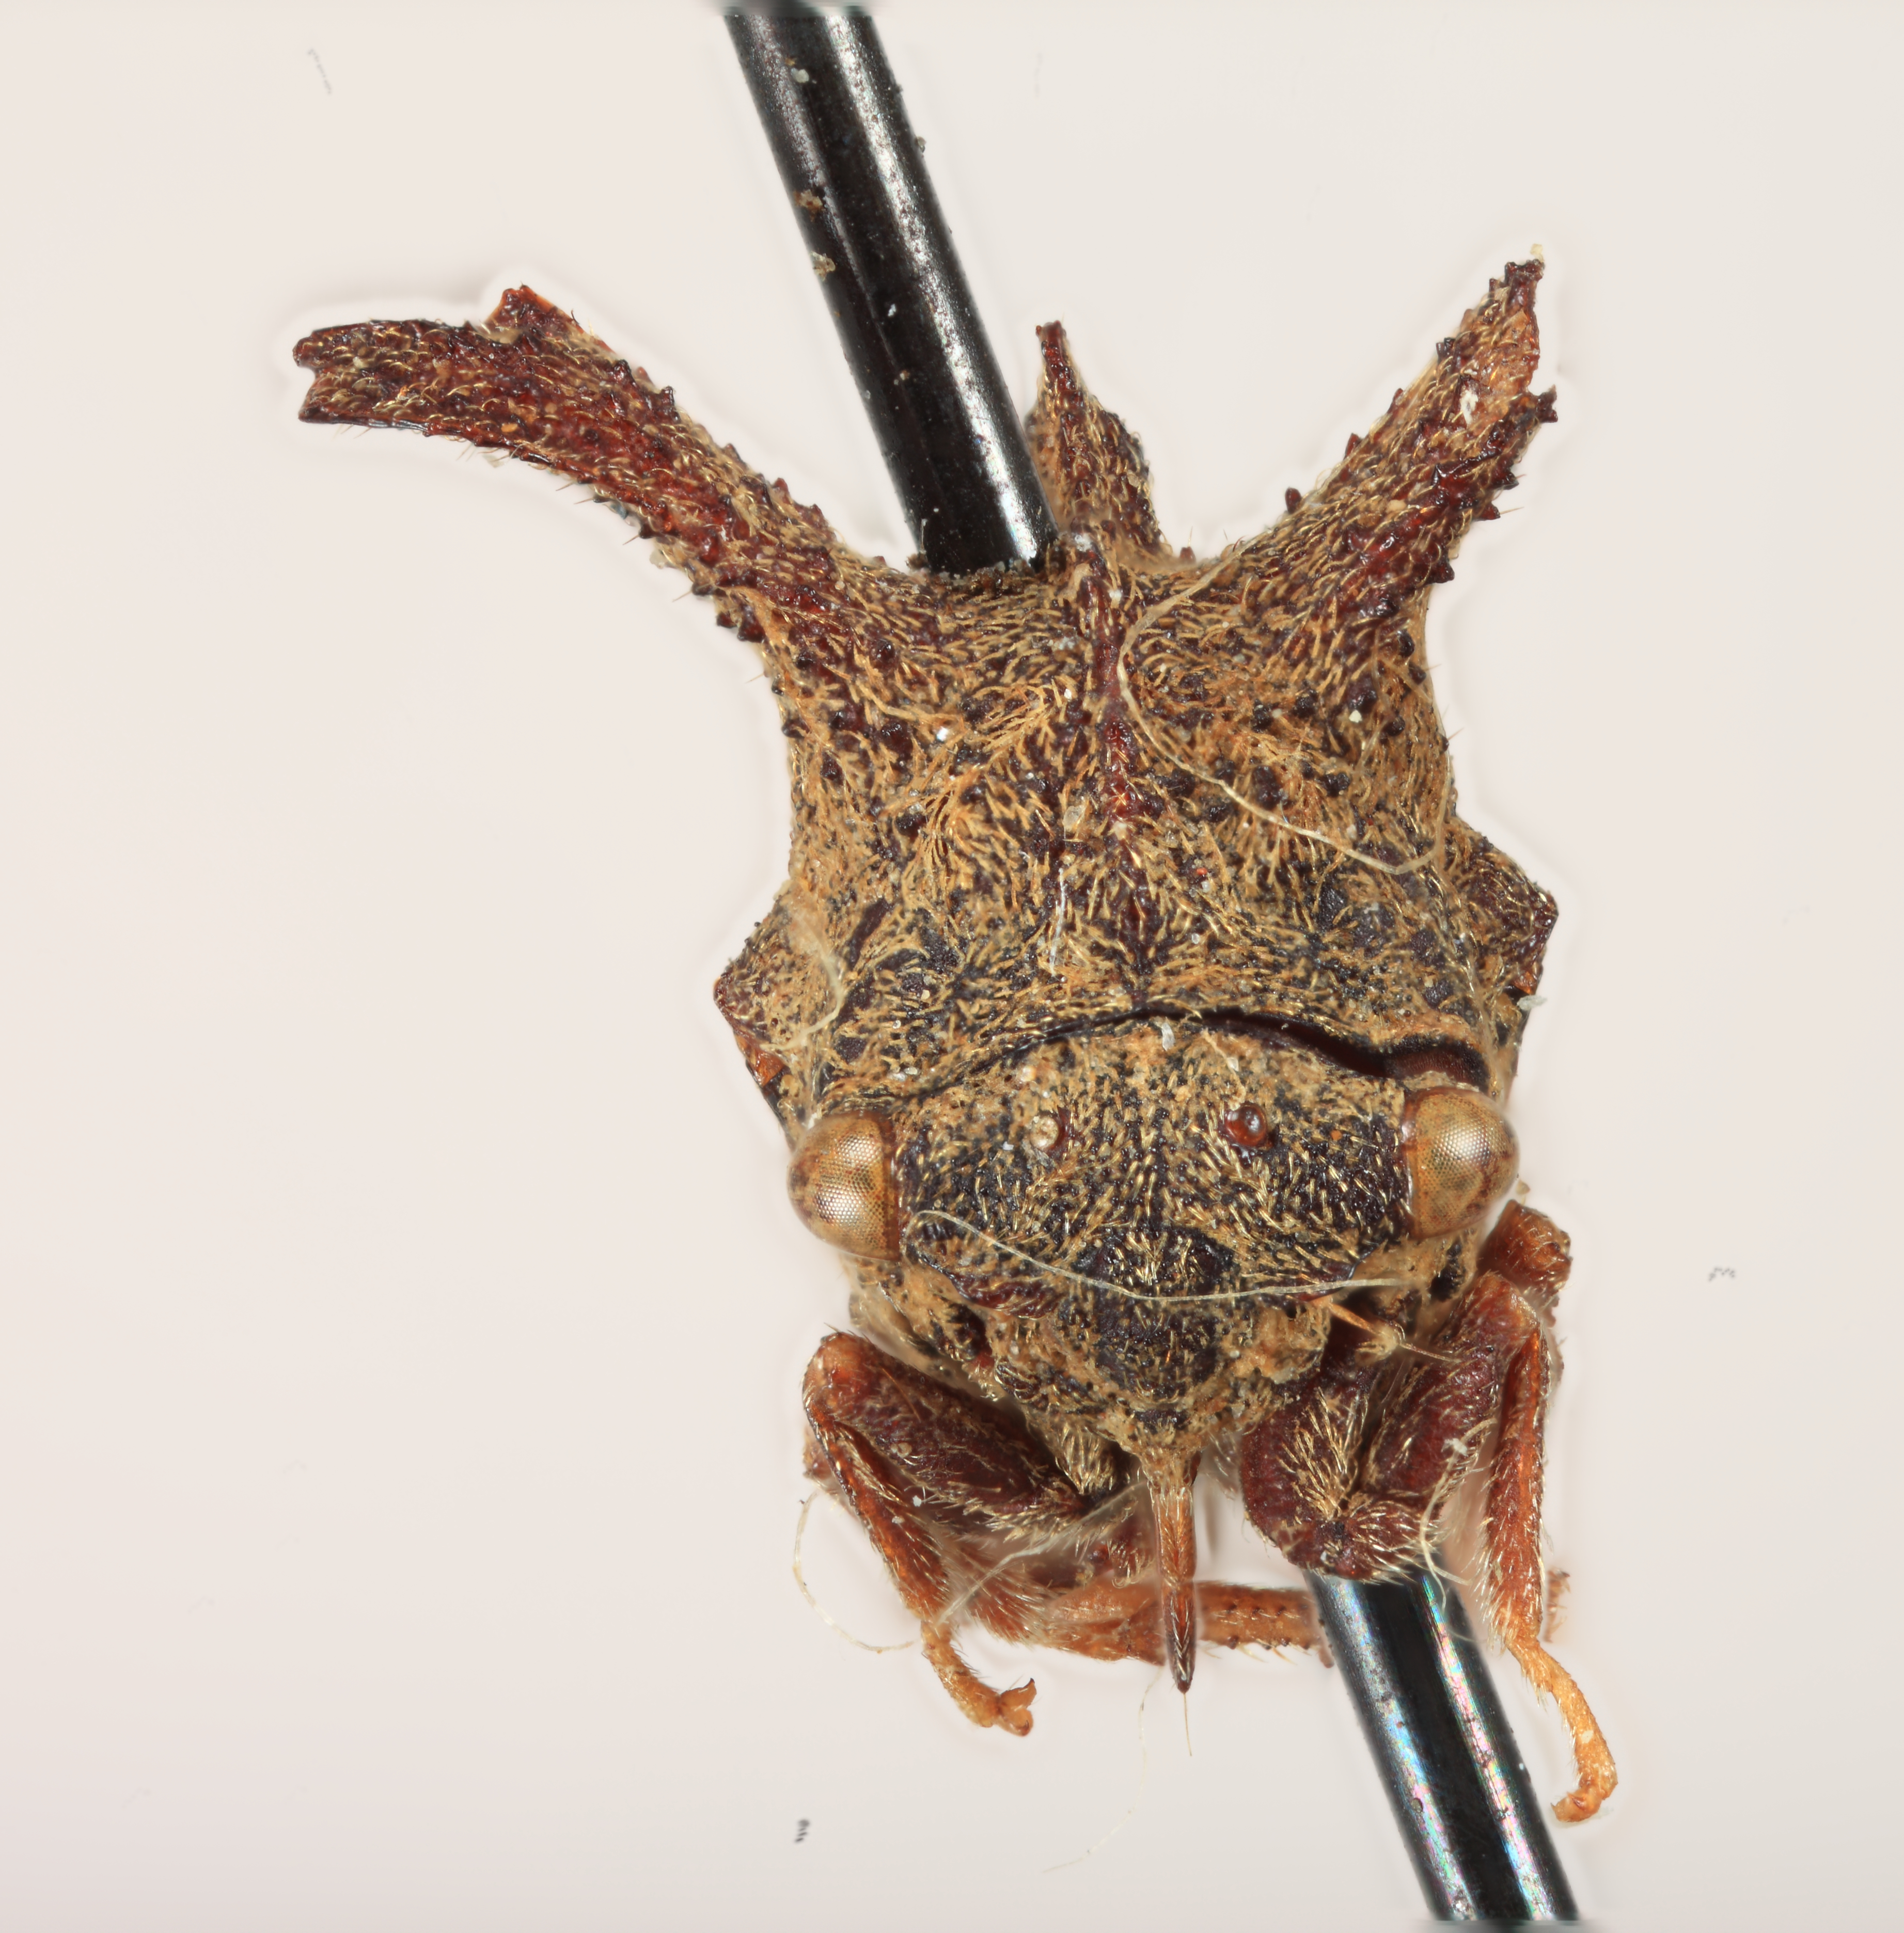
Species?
Anchon brunneus
